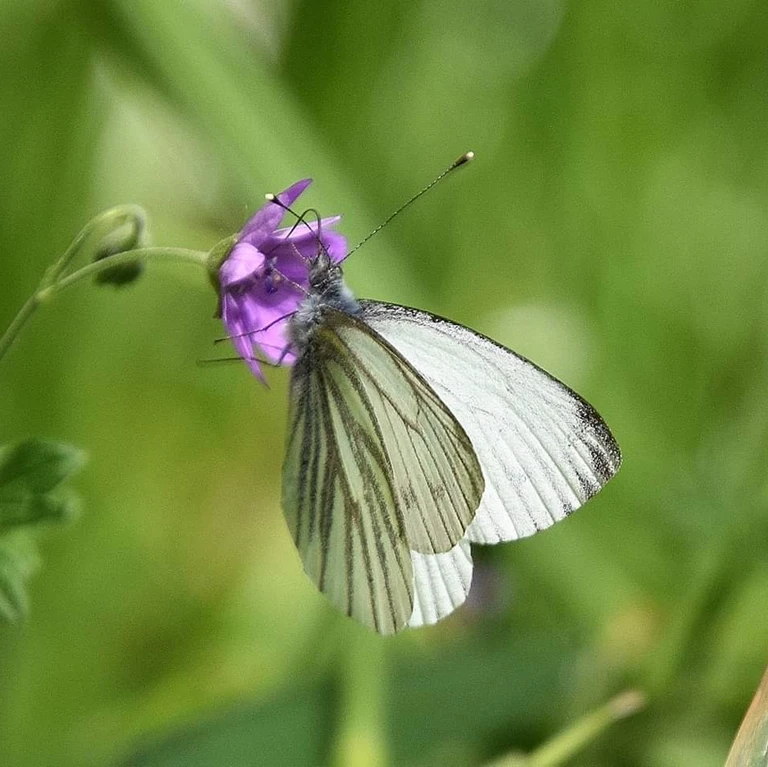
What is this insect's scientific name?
Pieris napi
